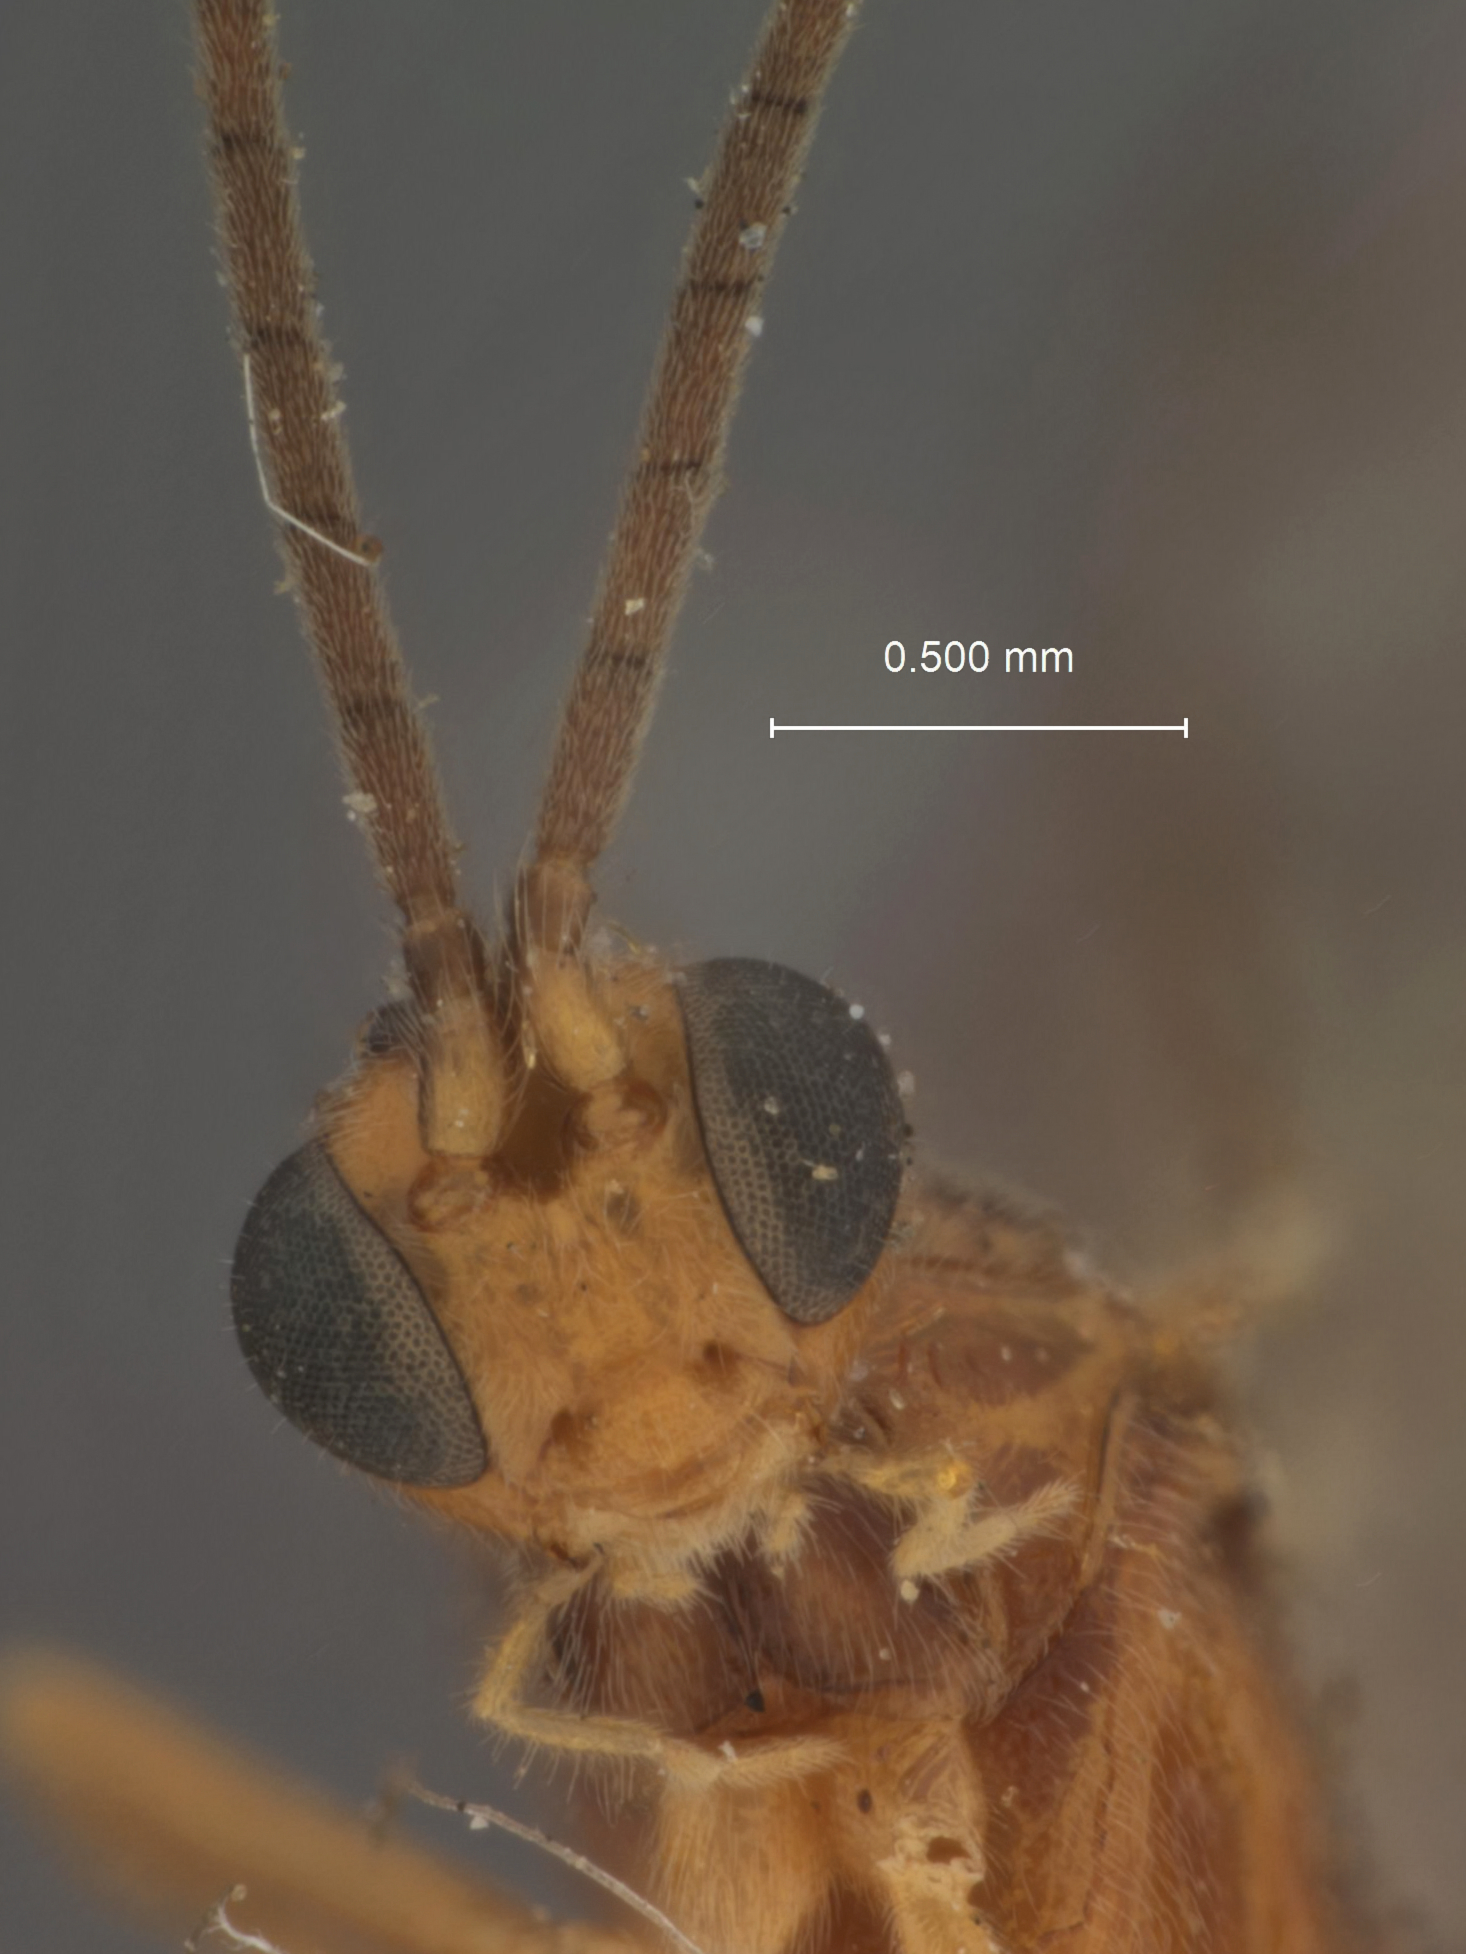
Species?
Meteorus pretiosus
